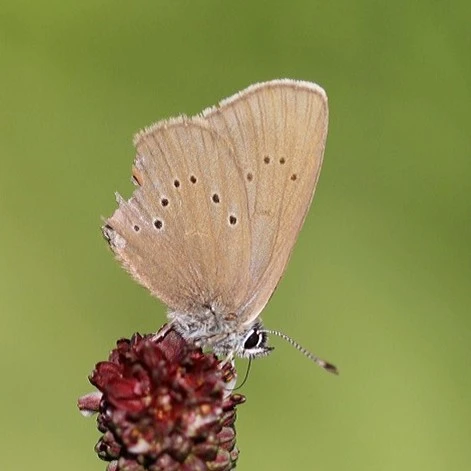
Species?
Phengaris nausithous (also Maculinea nausithous)
